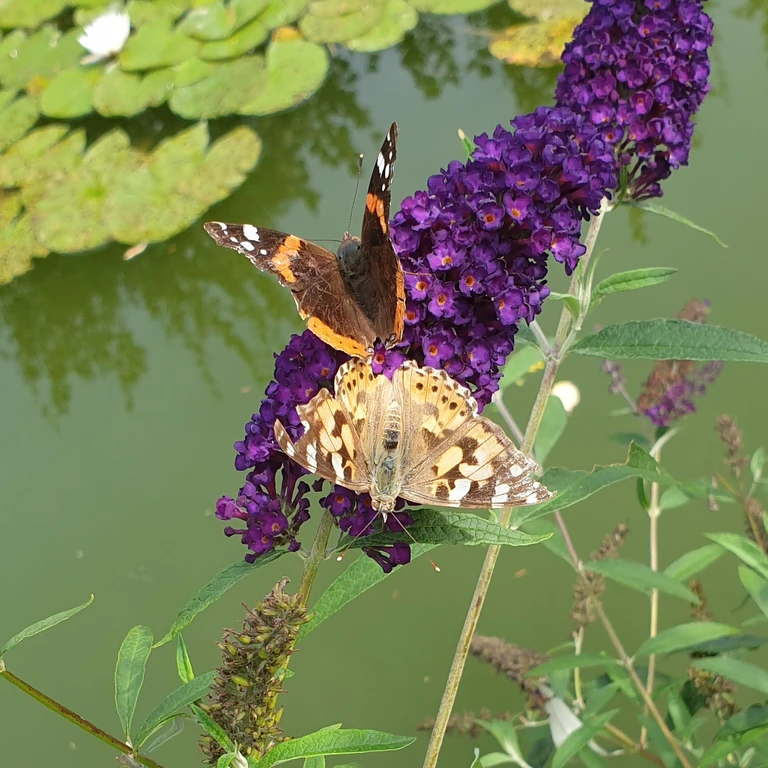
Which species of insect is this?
Vanessa cardui
